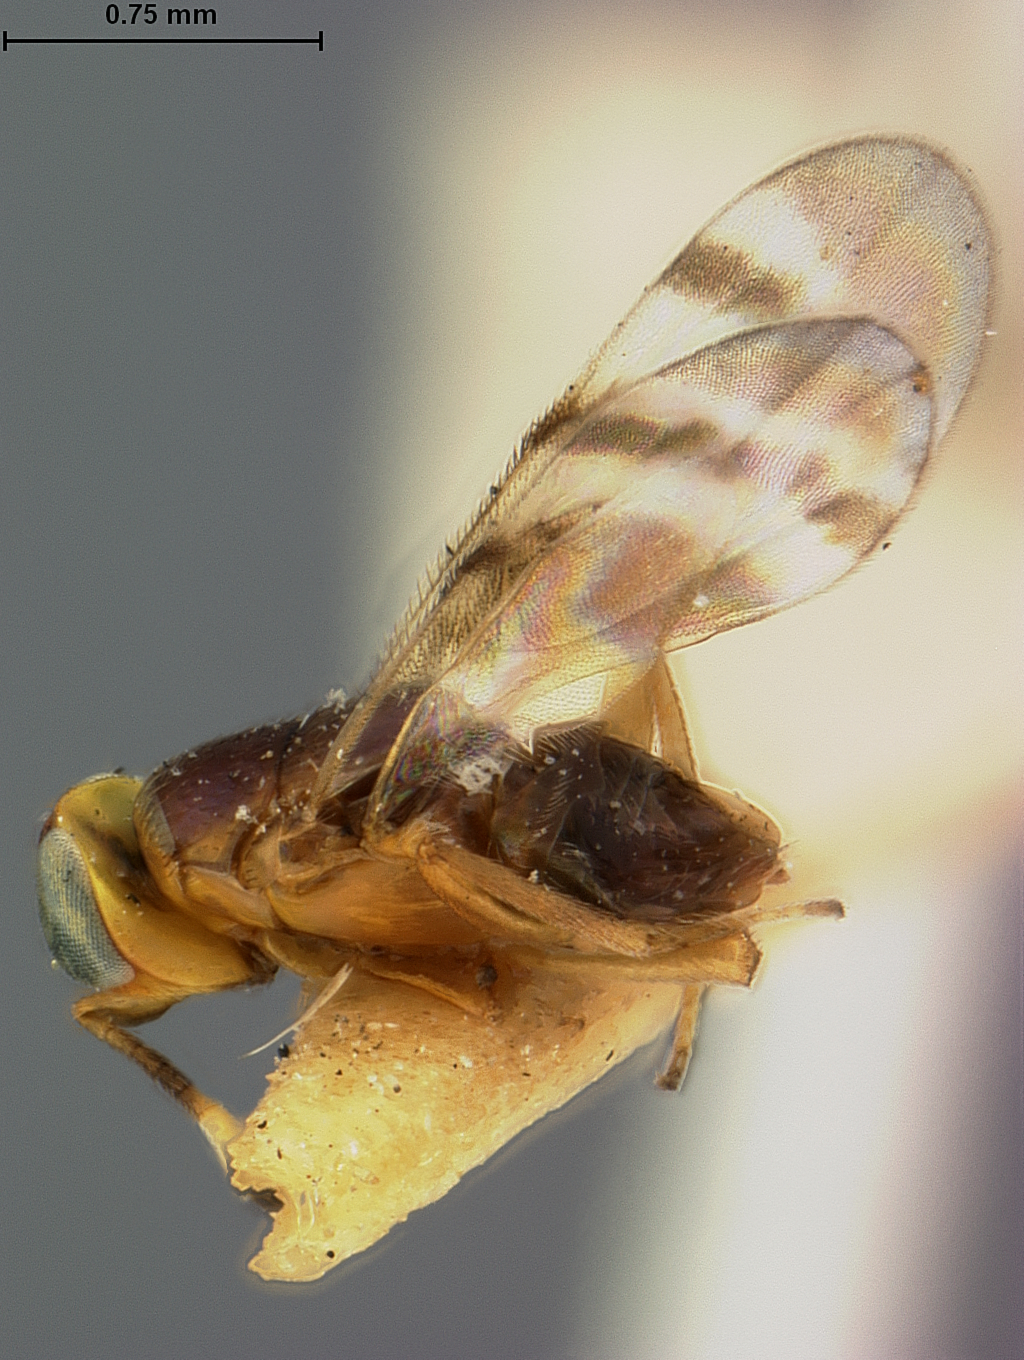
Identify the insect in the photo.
Microterys cincticornis
